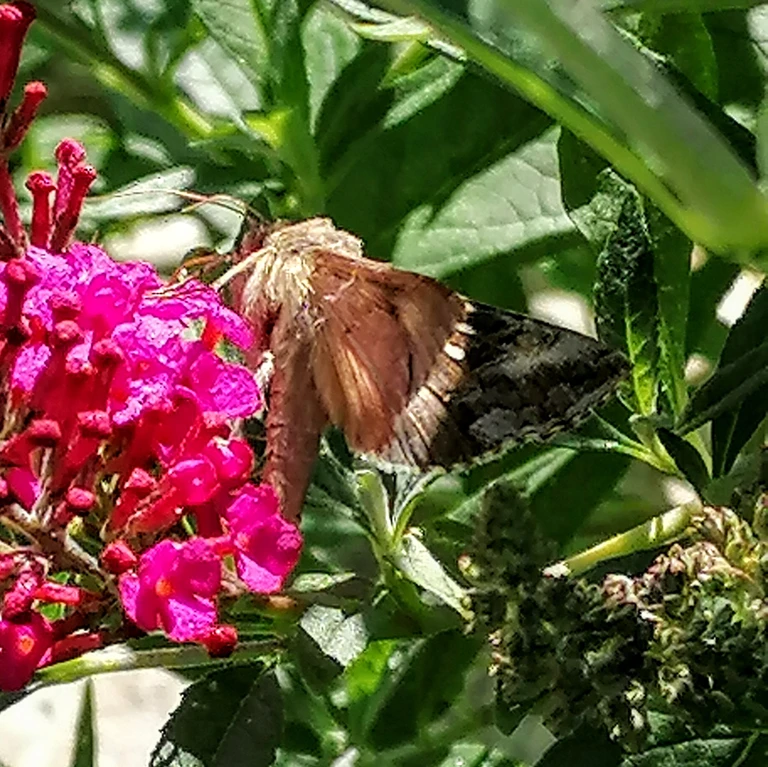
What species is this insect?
Autographa gamma
